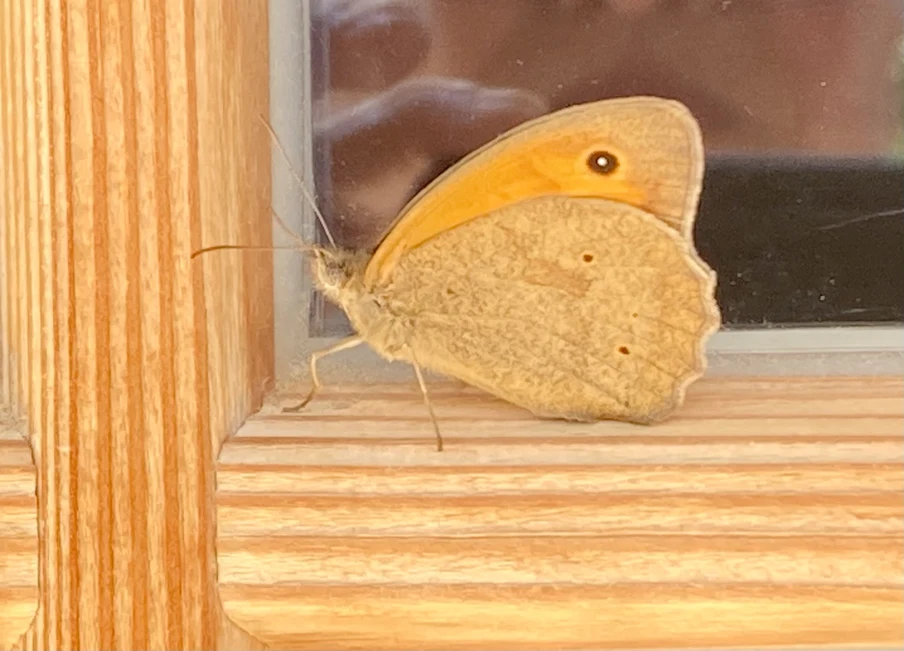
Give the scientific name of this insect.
Maniola jurtina
